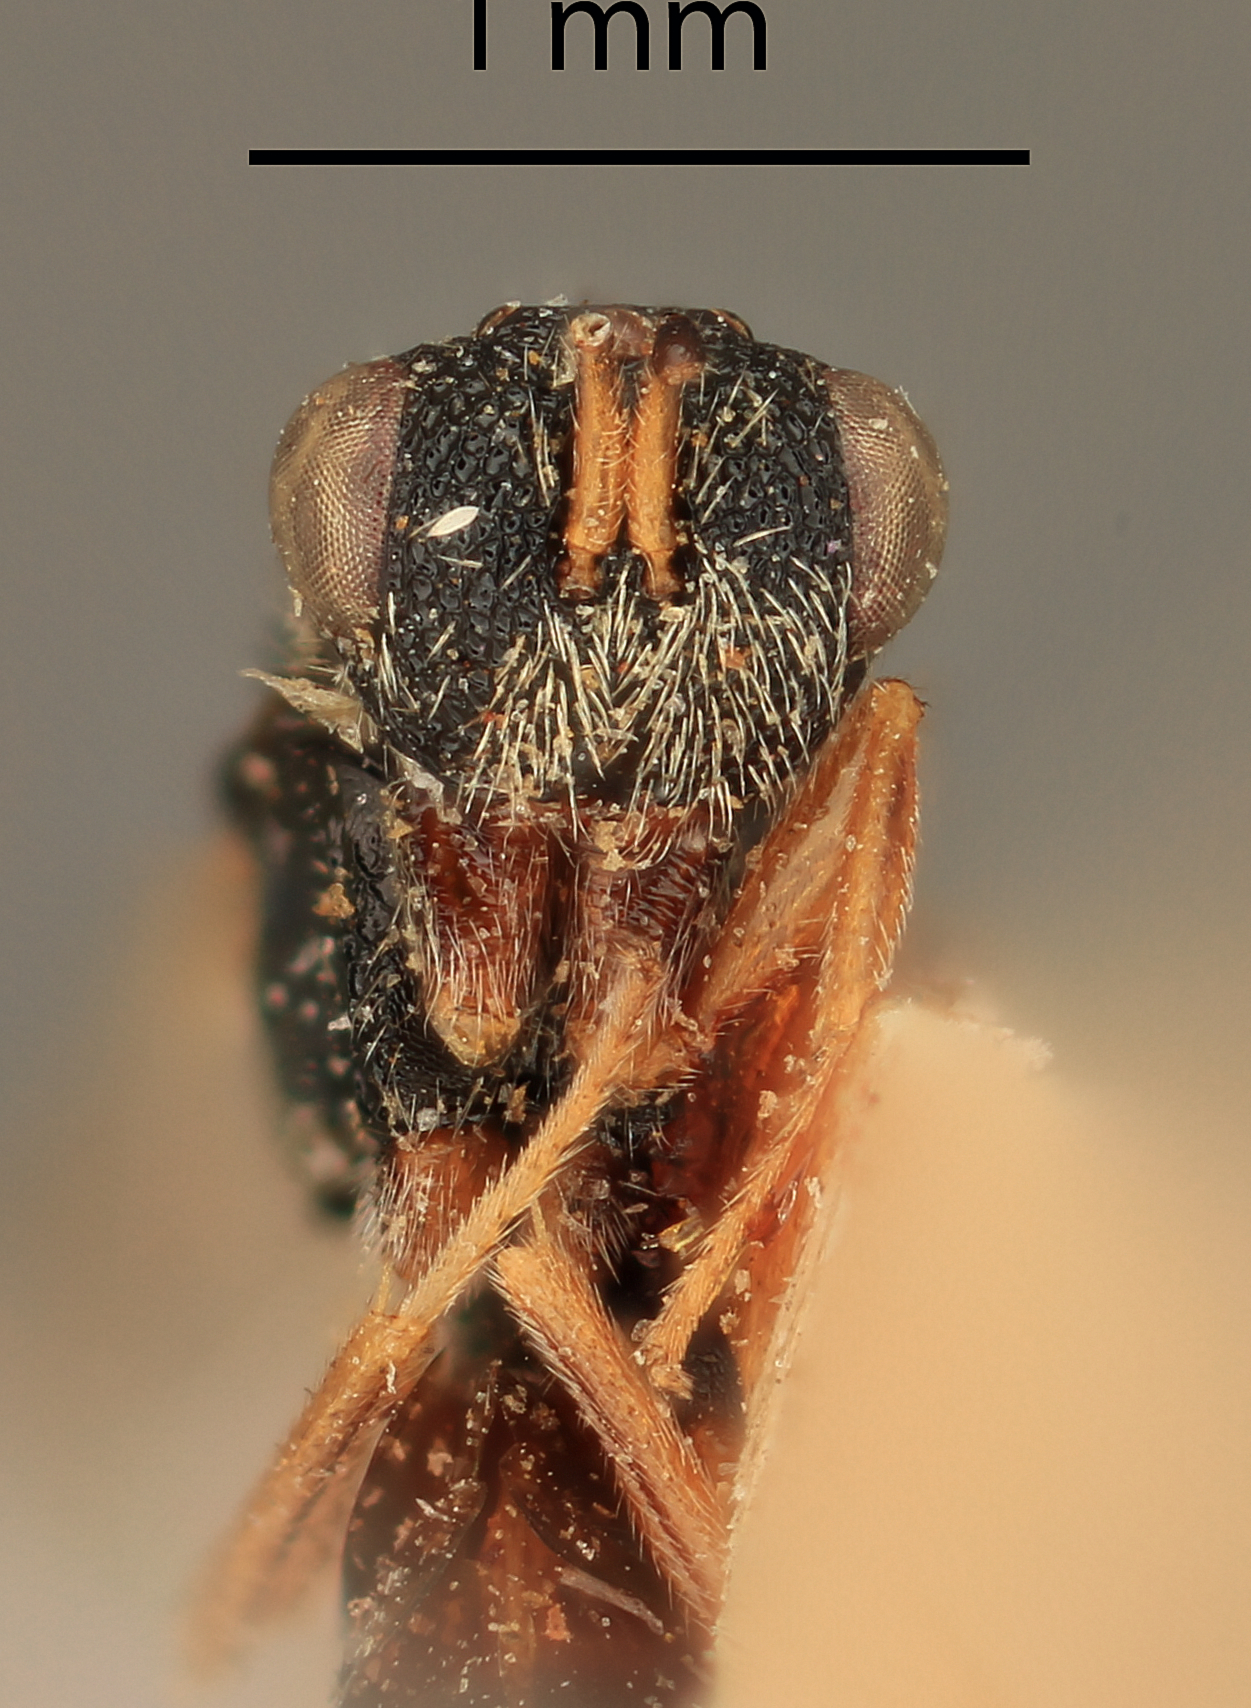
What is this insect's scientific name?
Eurytoma flavicrurensa
